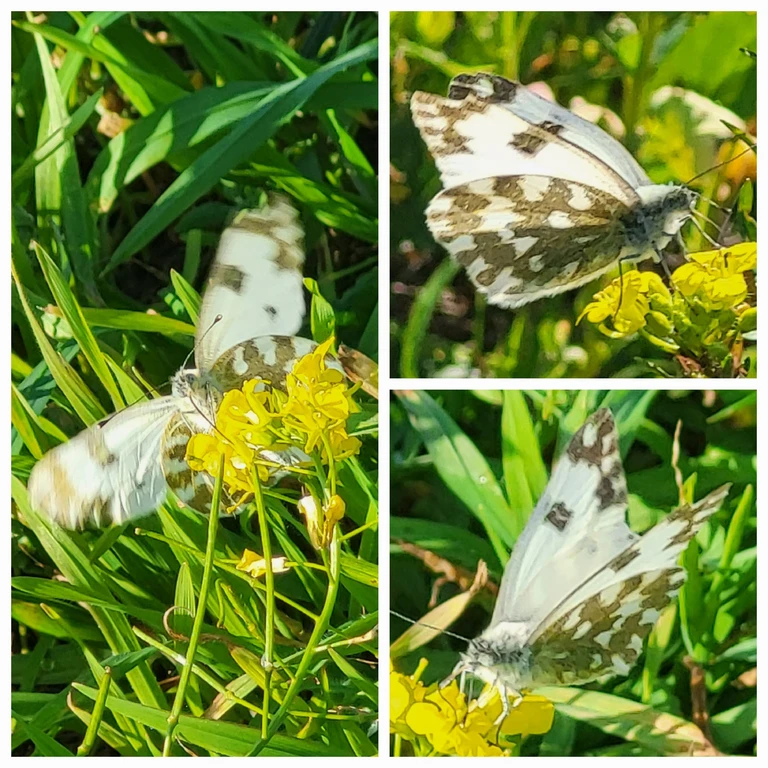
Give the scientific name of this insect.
Pontia edusa
